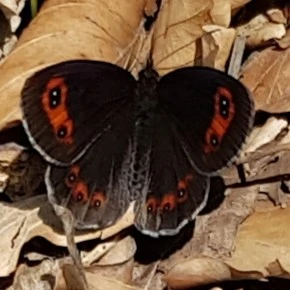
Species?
Erebia aethiops
